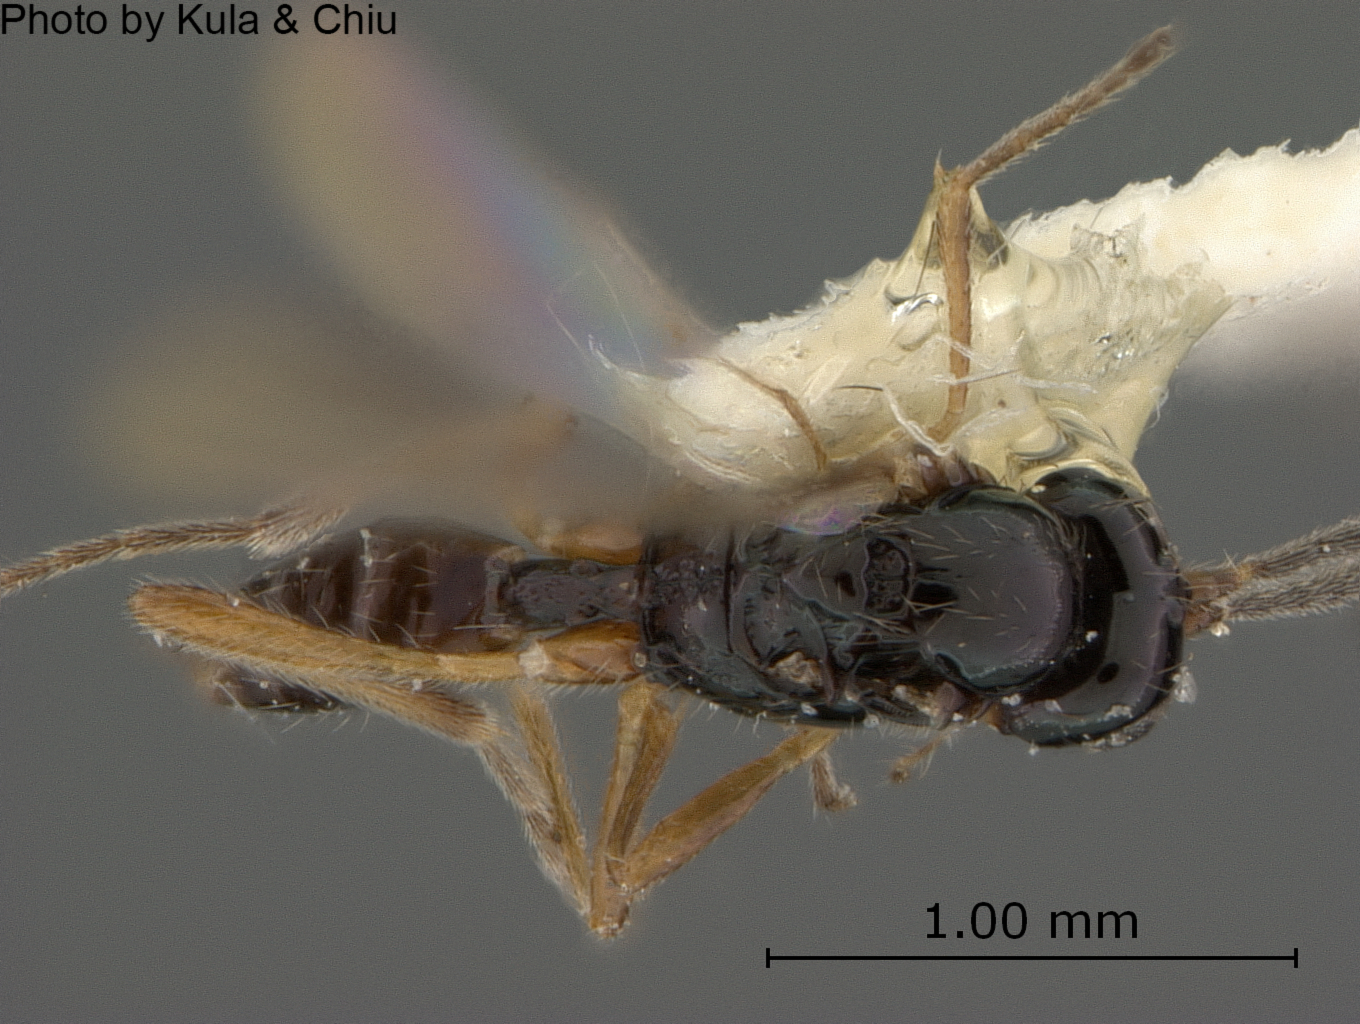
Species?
Aspilota alexanderi
